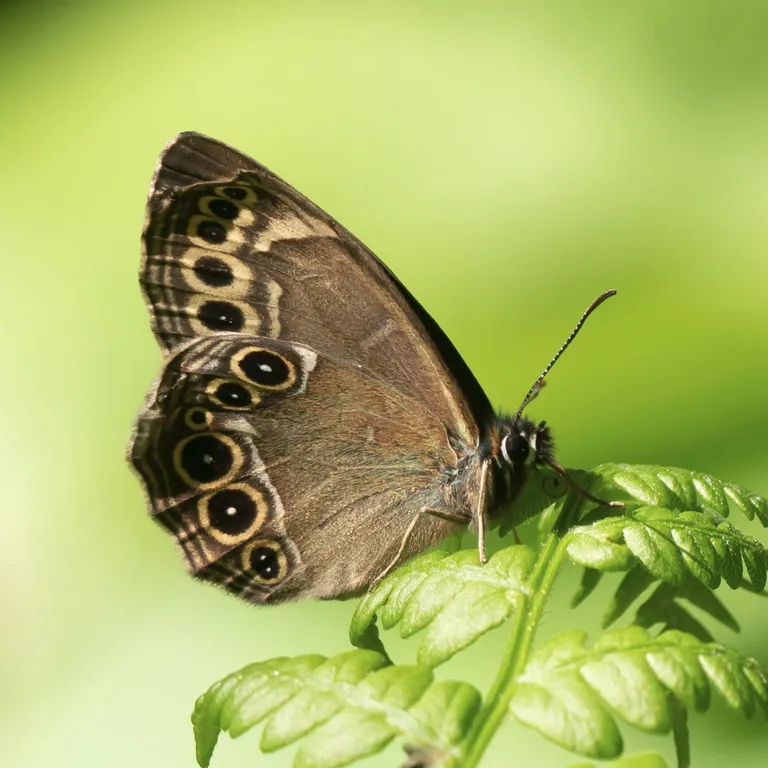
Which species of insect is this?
Lopinga achine (also Pararge achine)
